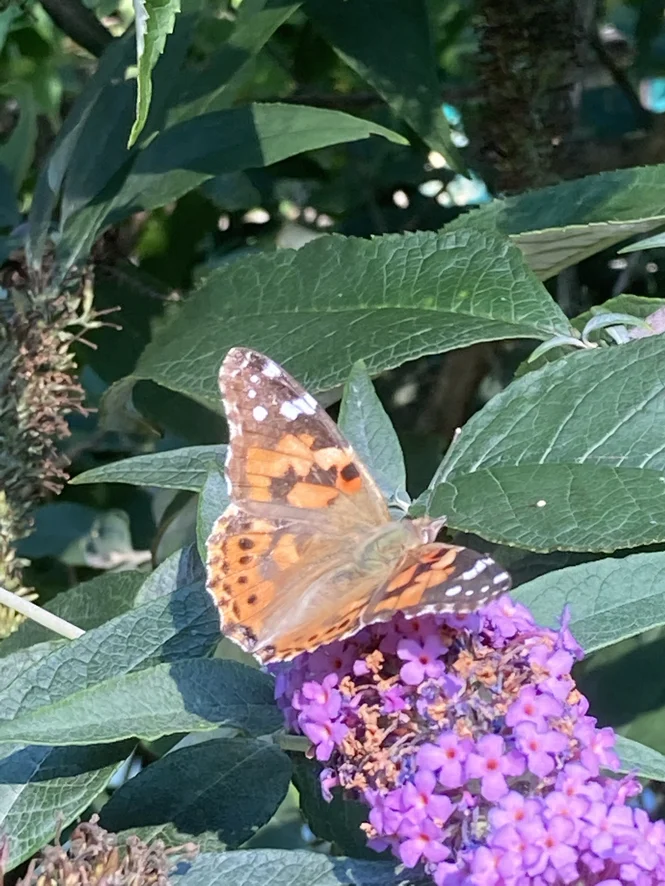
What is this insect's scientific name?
Vanessa cardui
